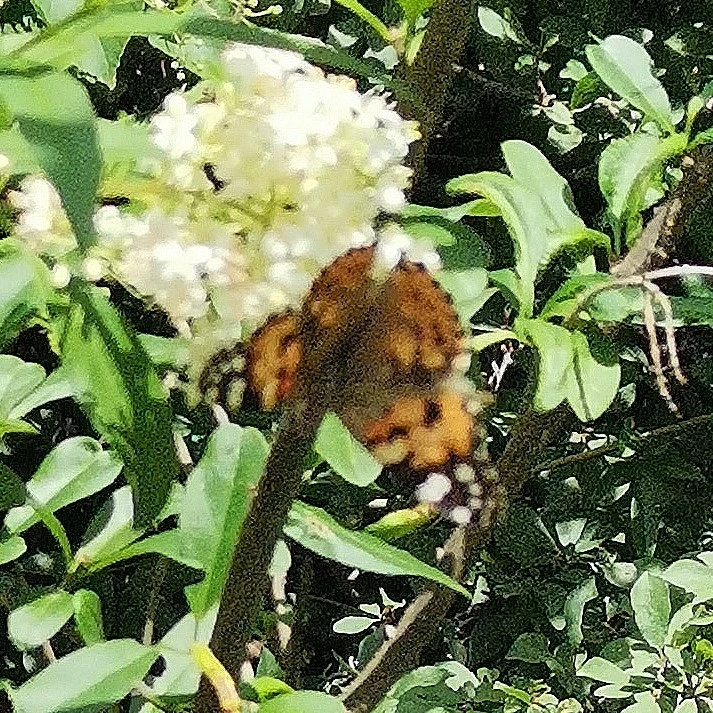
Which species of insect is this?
Vanessa cardui
